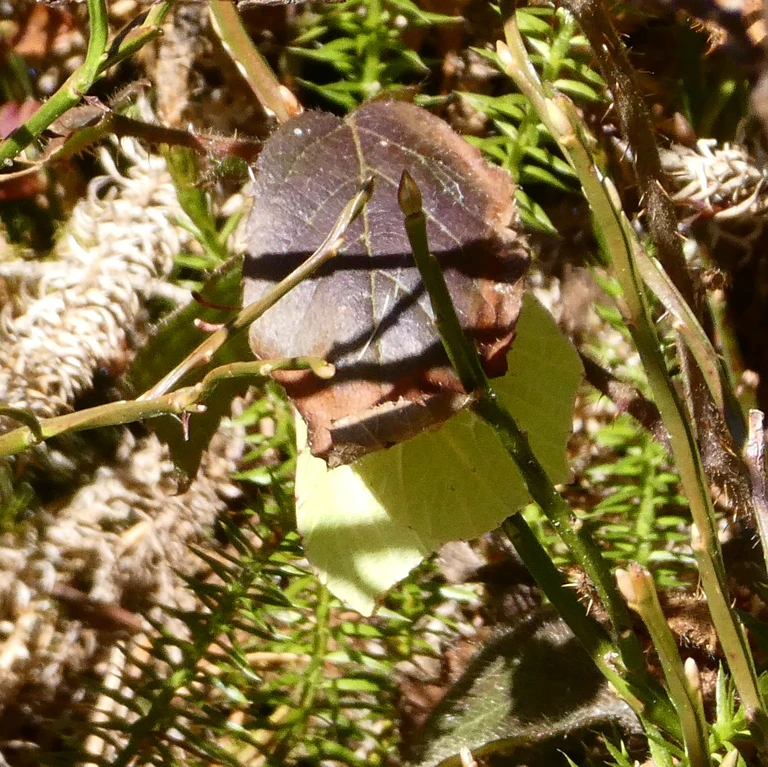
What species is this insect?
Gonepteryx rhamni
